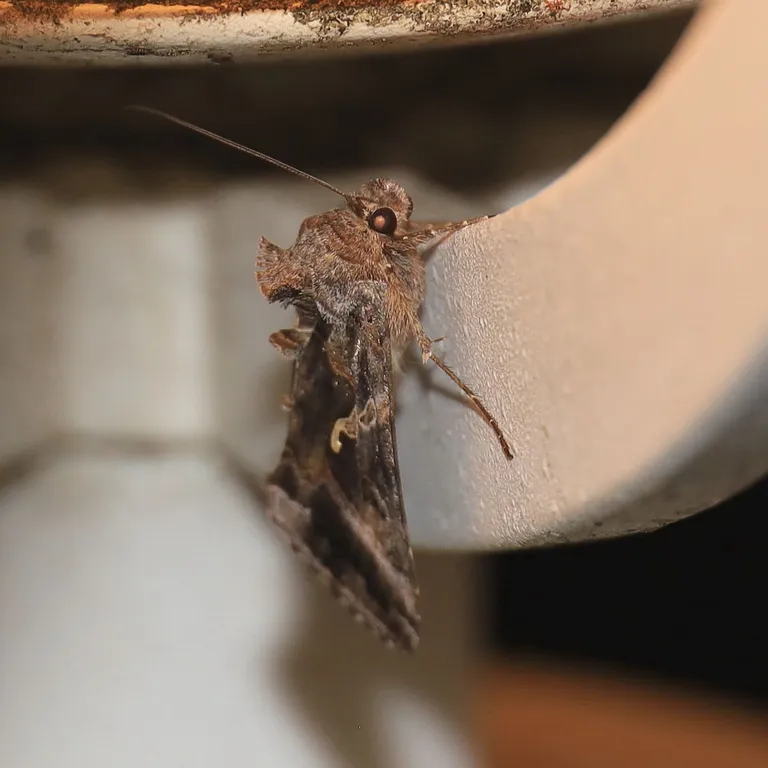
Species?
Autographa gamma
